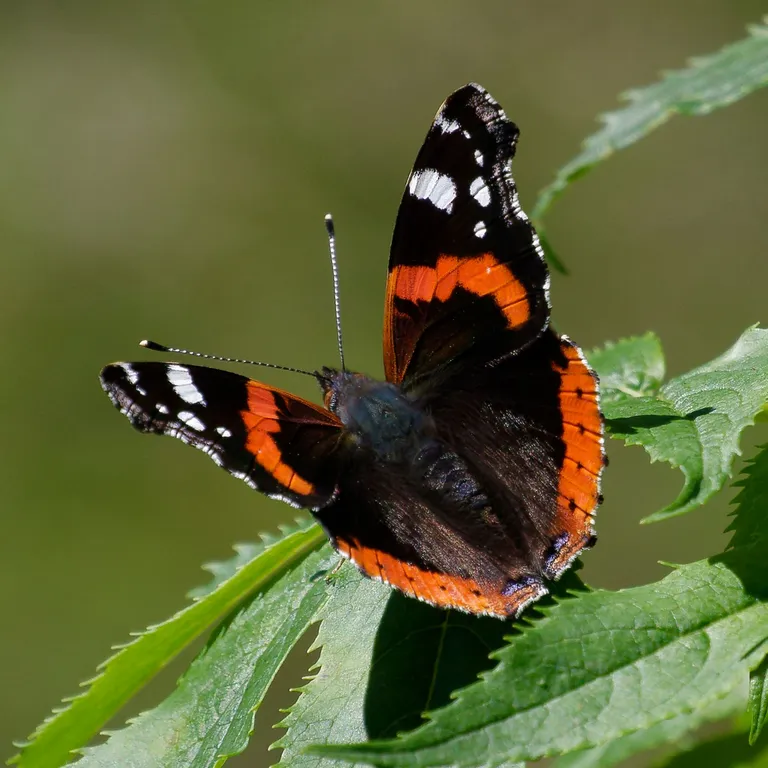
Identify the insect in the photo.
Vanessa atalanta
